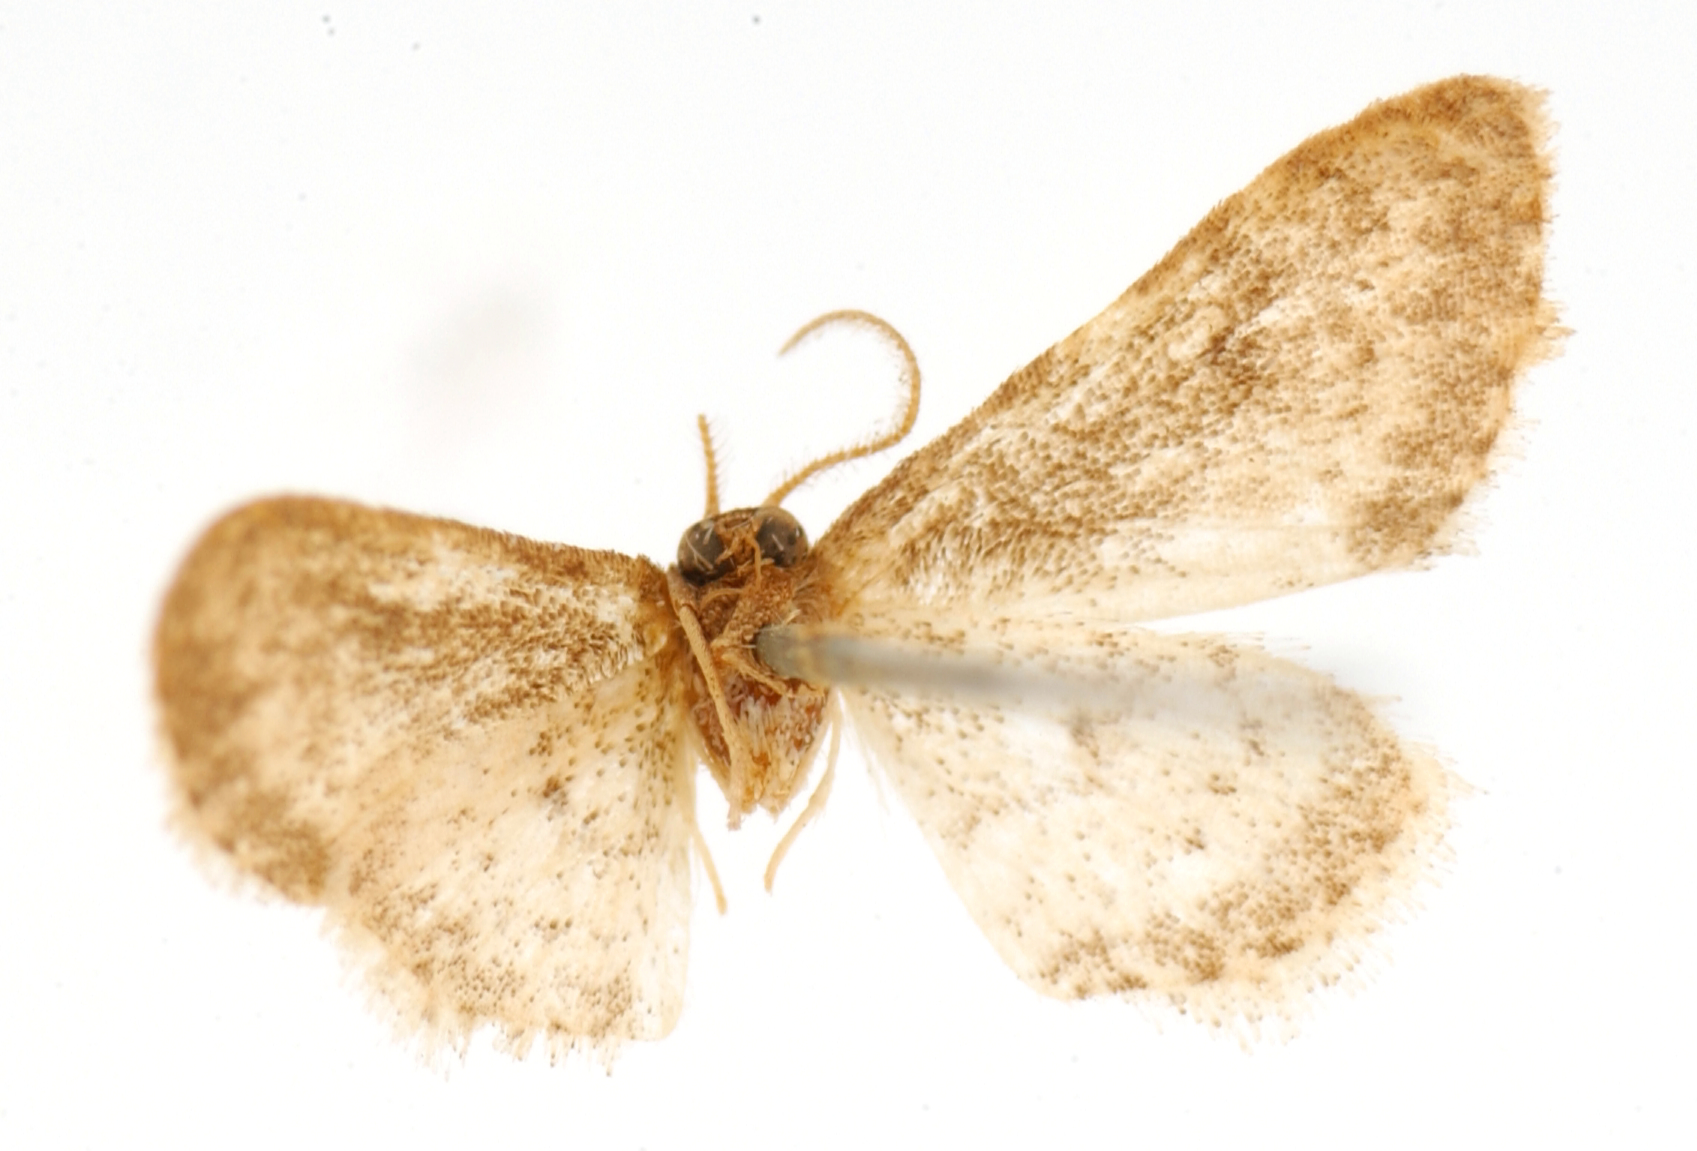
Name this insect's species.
Lobocleta griseolimbata
